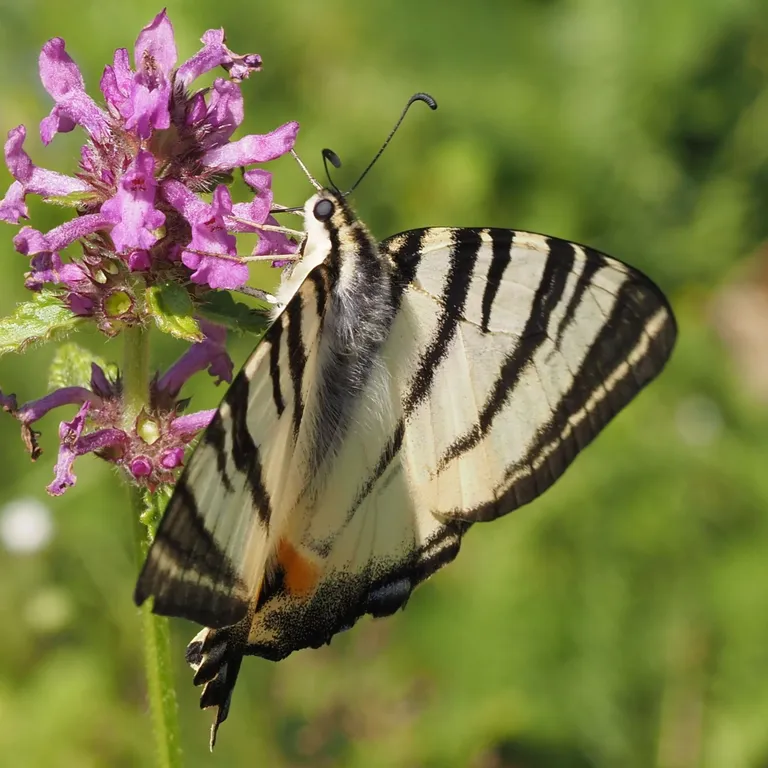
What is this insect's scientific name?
Iphiclides podalirius
